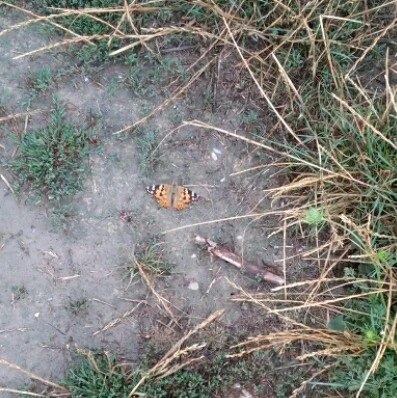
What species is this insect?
Vanessa cardui
